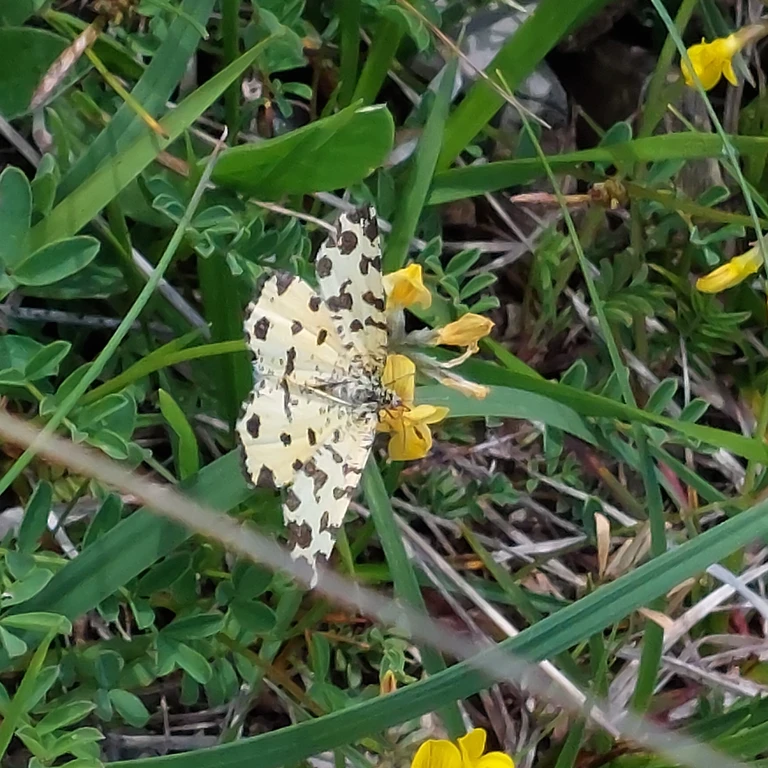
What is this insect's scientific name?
Pseudopanthera macularia
